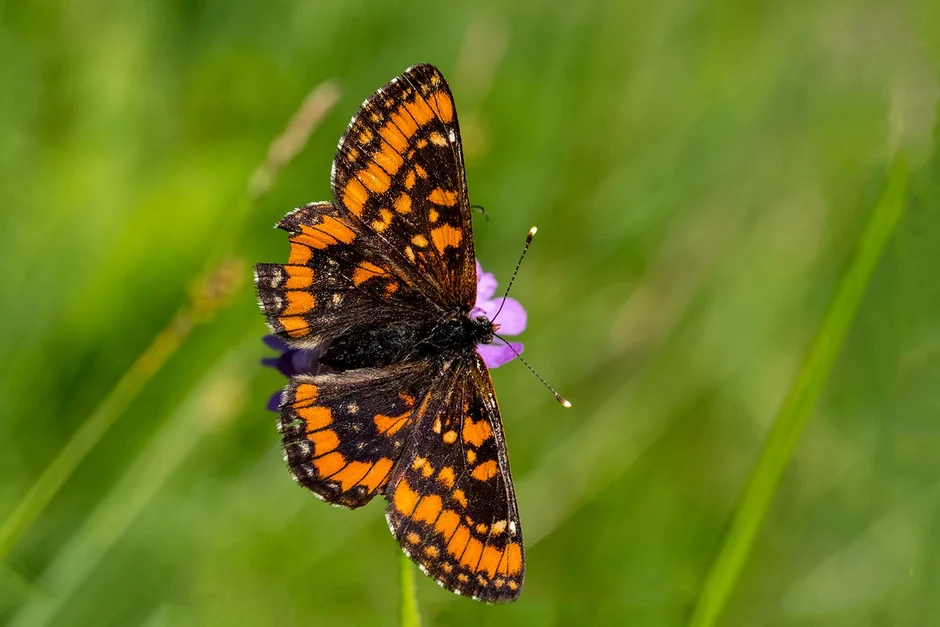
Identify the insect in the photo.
Euphydryas maturna
